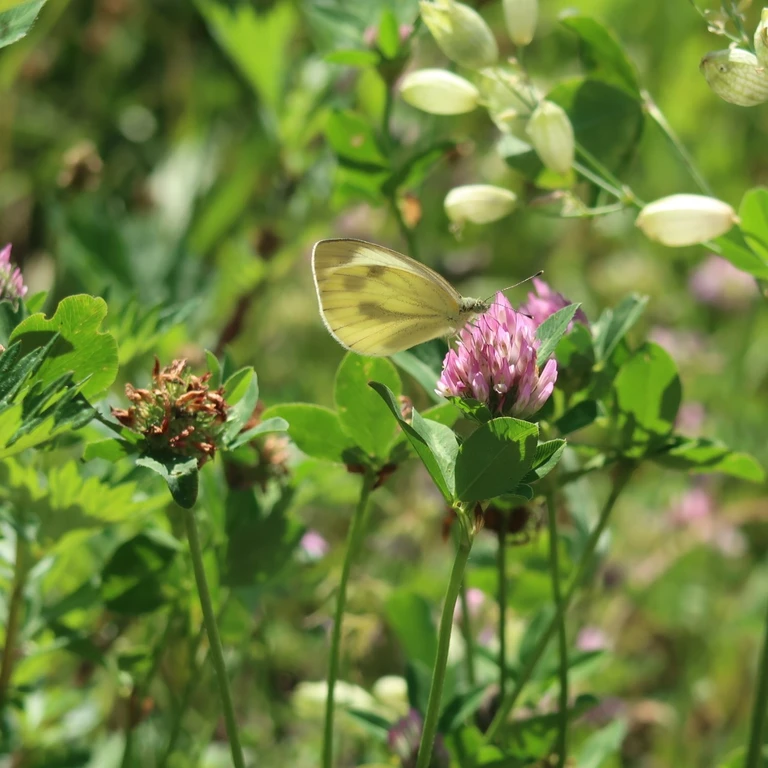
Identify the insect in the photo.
Pieris napi
